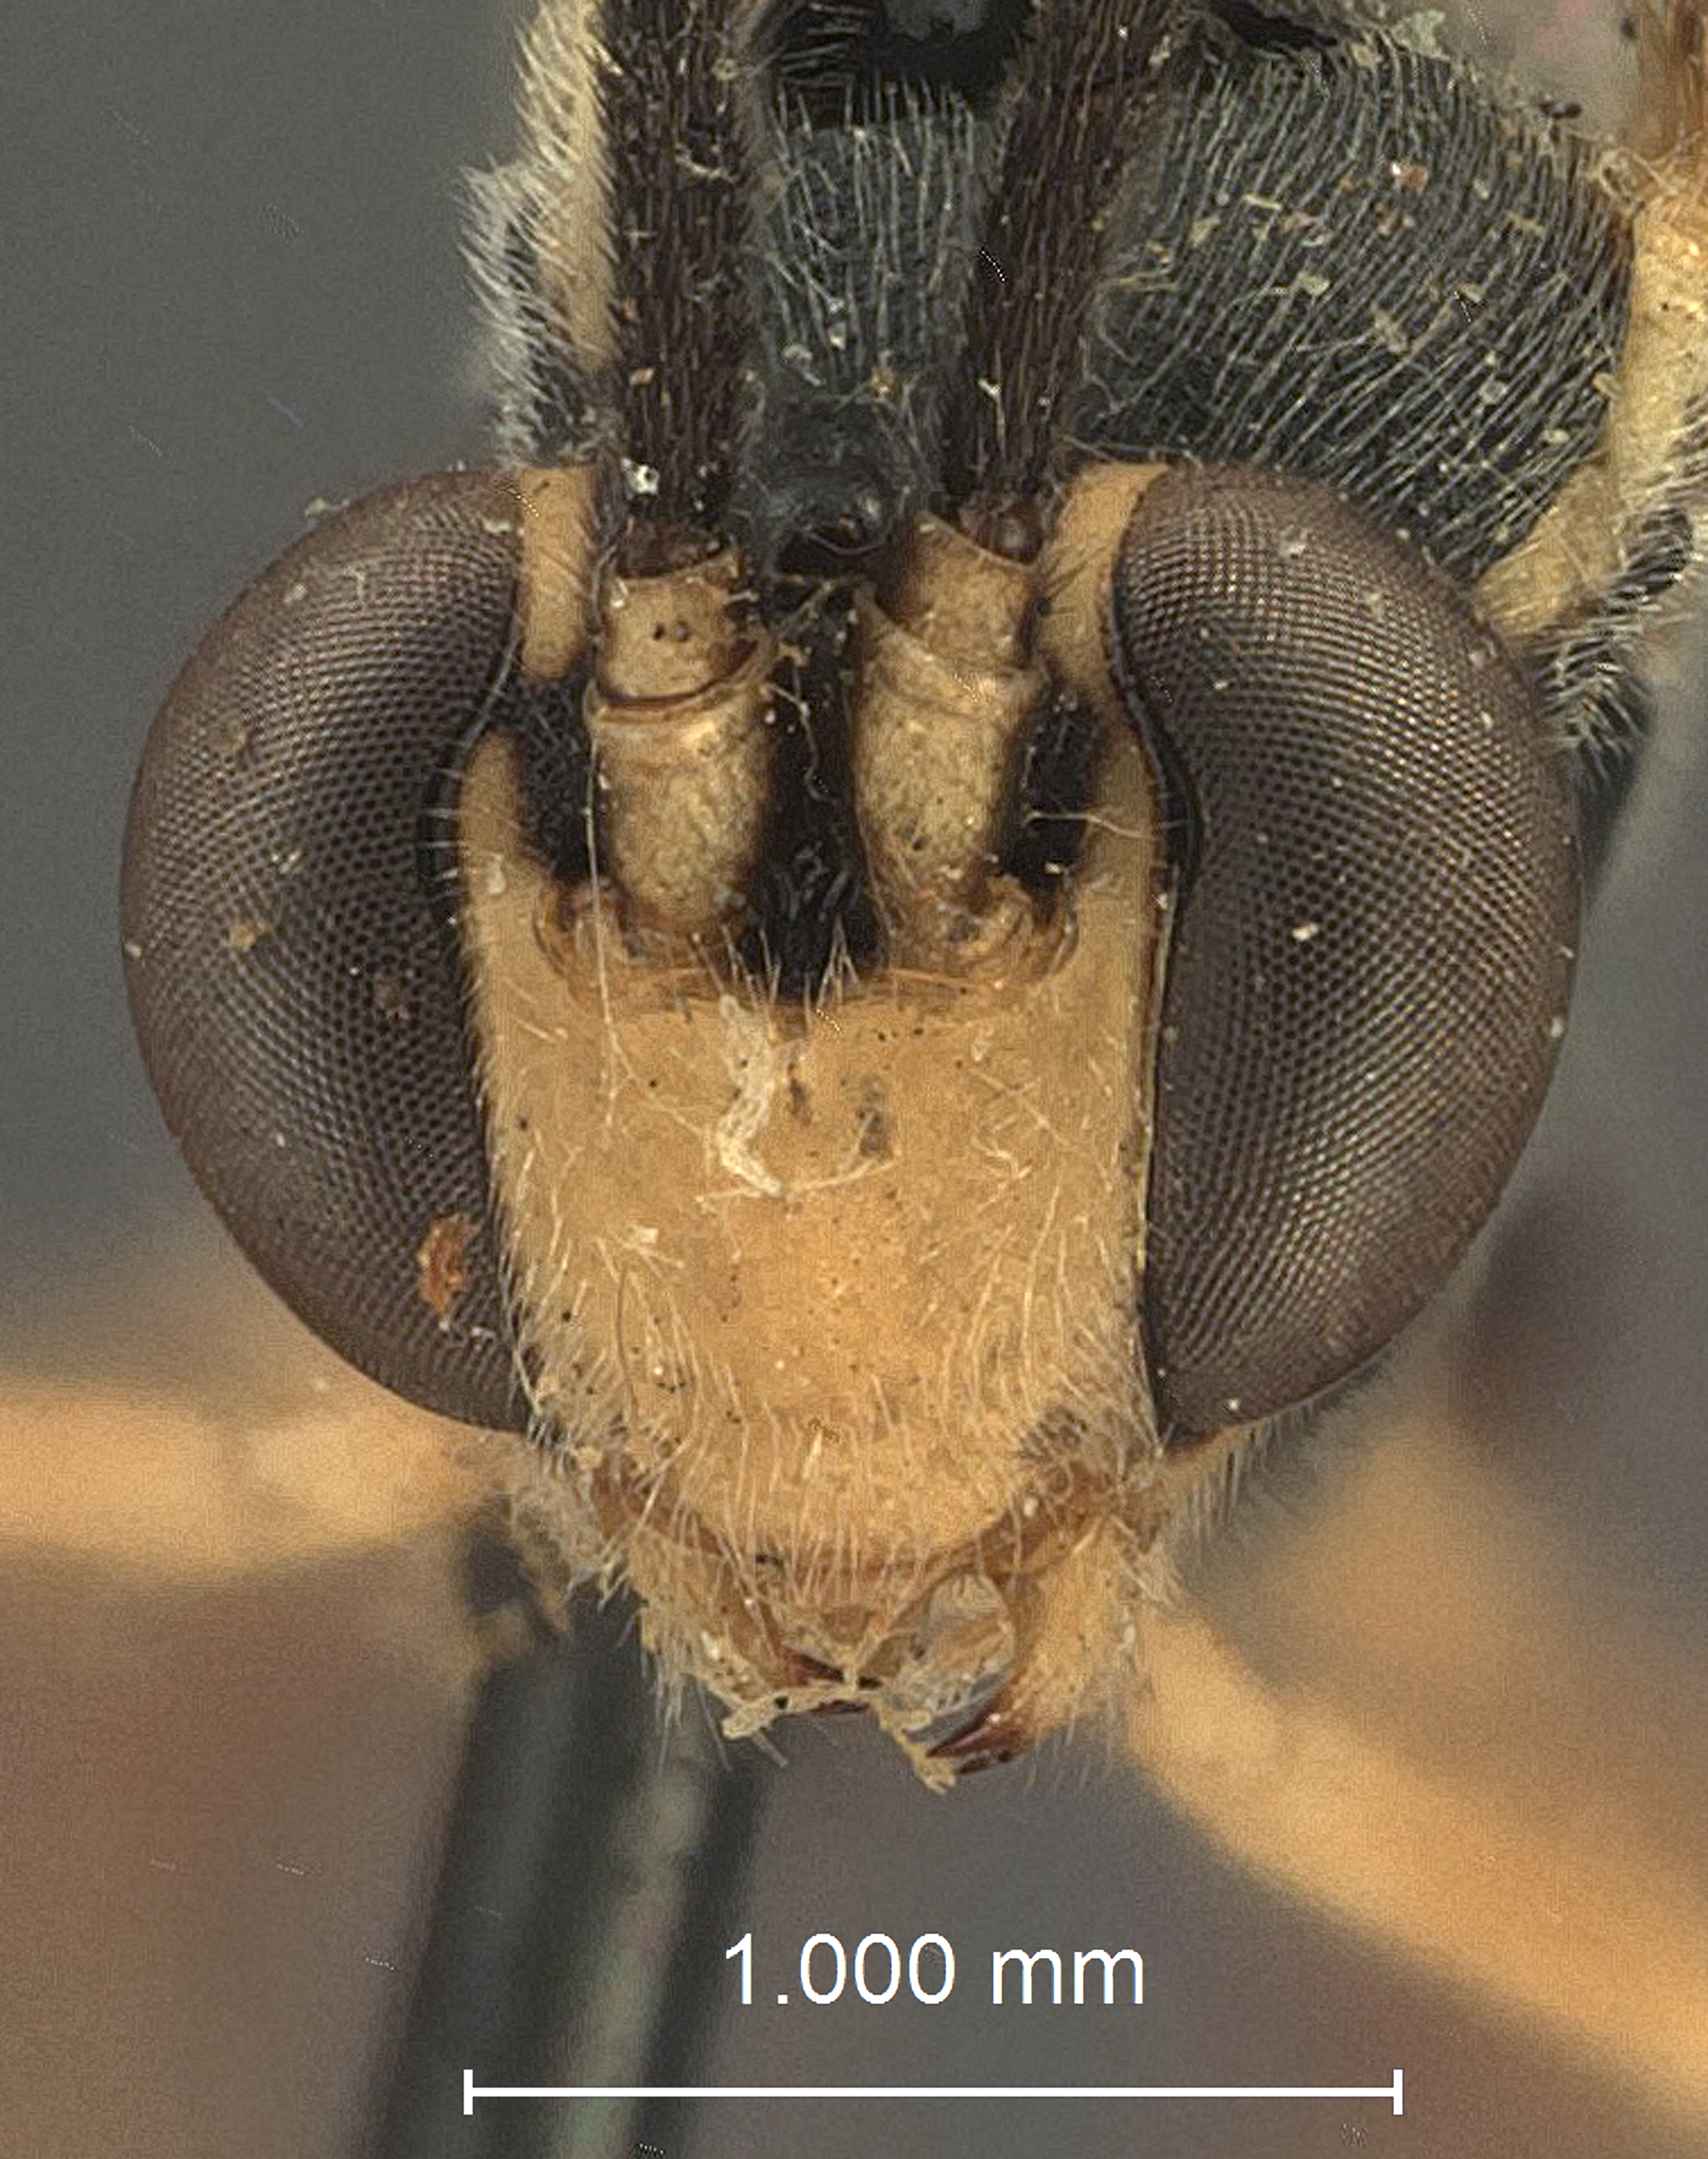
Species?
Echthronomas ochreofrons
